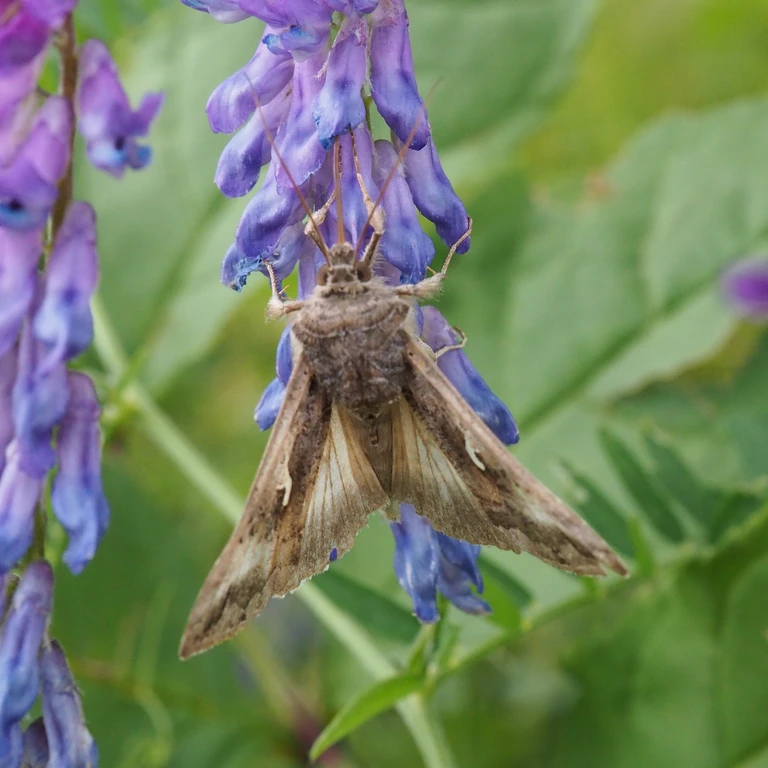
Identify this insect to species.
Autographa gamma
